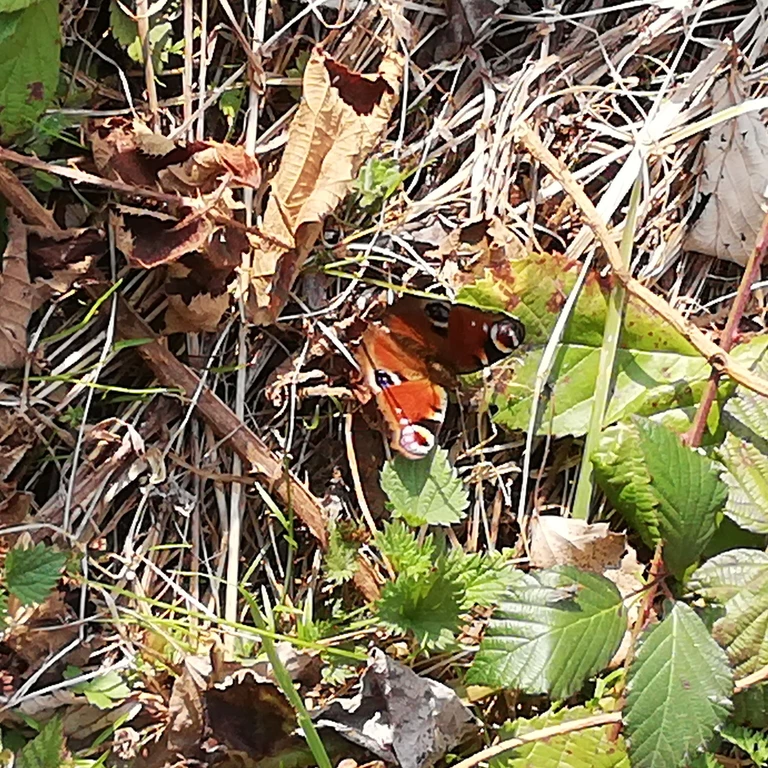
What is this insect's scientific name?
Aglais io
